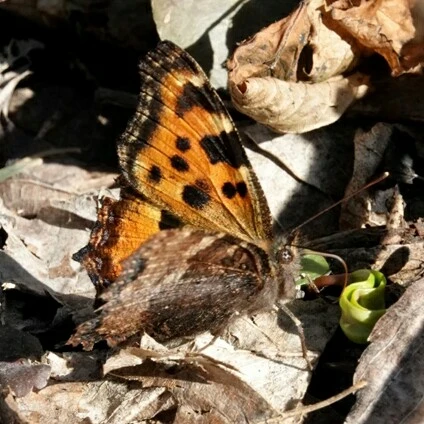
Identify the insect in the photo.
Nymphalis polychloros
